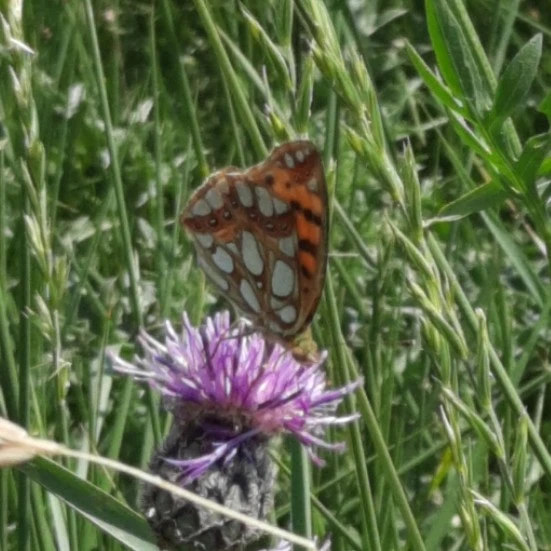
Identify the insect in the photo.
Issoria lathonia
